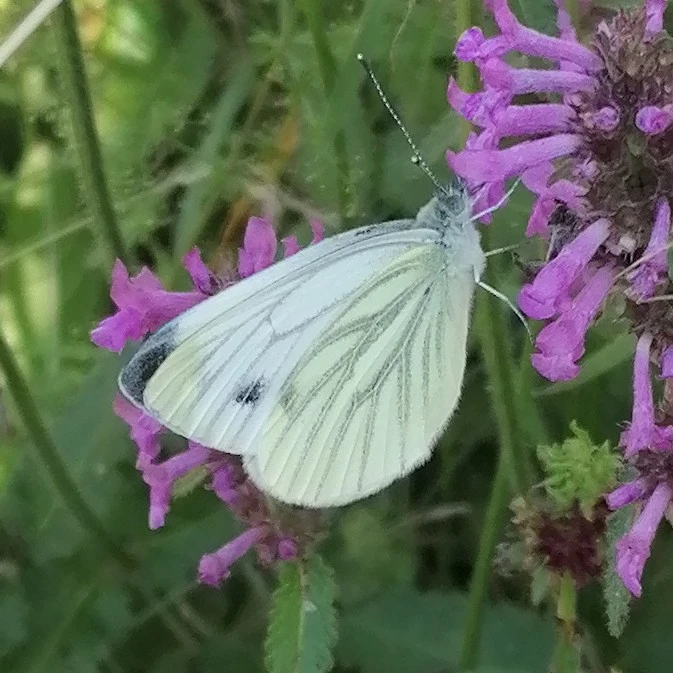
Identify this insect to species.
Pieris napi
